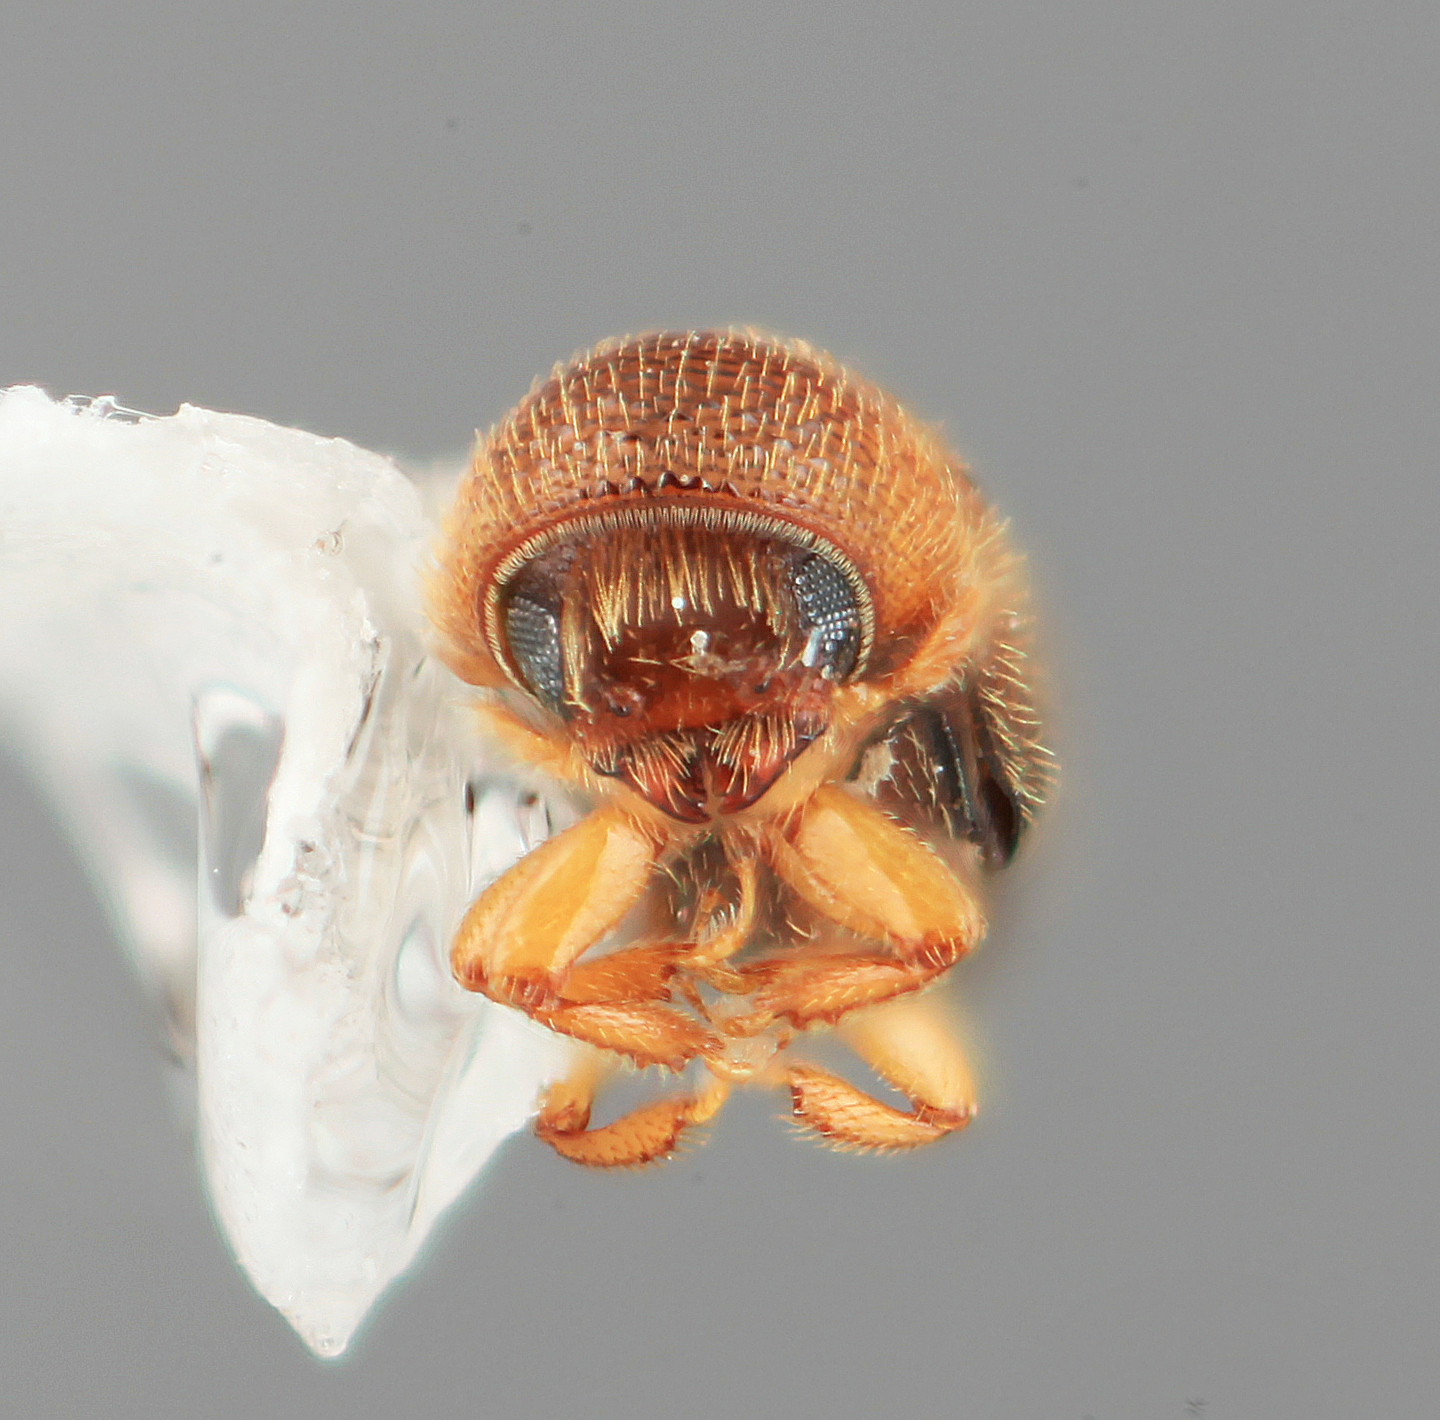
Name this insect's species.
Phloeoterus burserae
